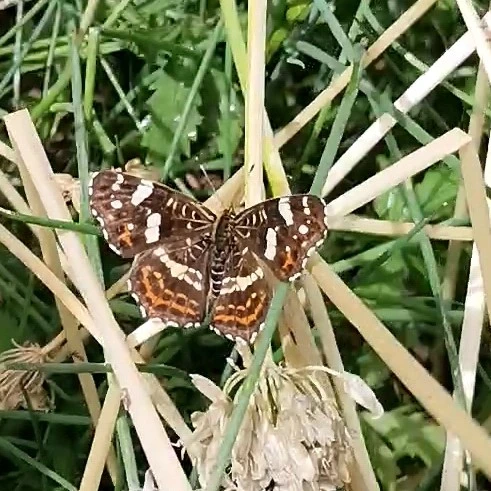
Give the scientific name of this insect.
Araschnia levana
